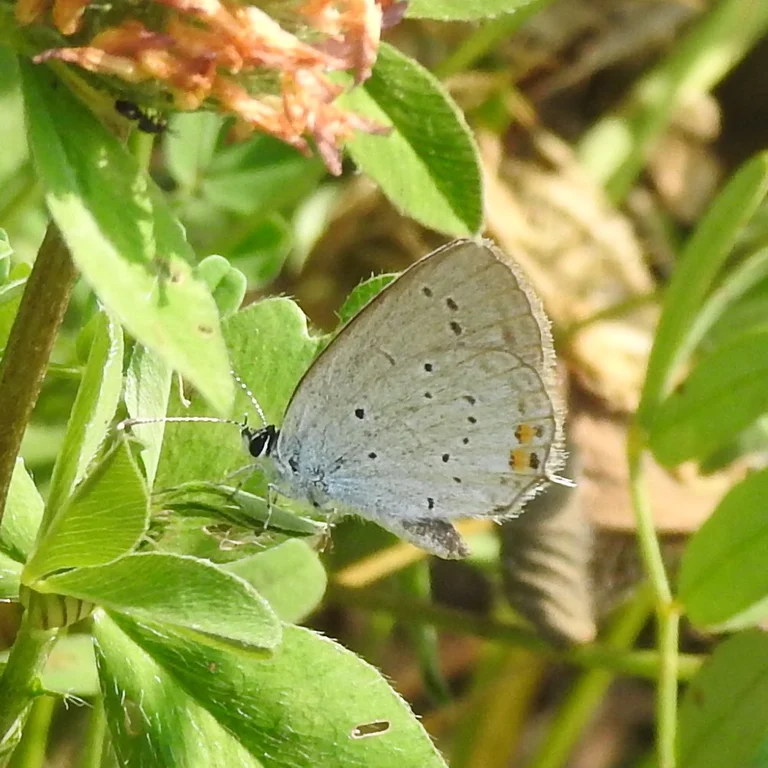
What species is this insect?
Cupido argiades (also Elkalyce argiades)
